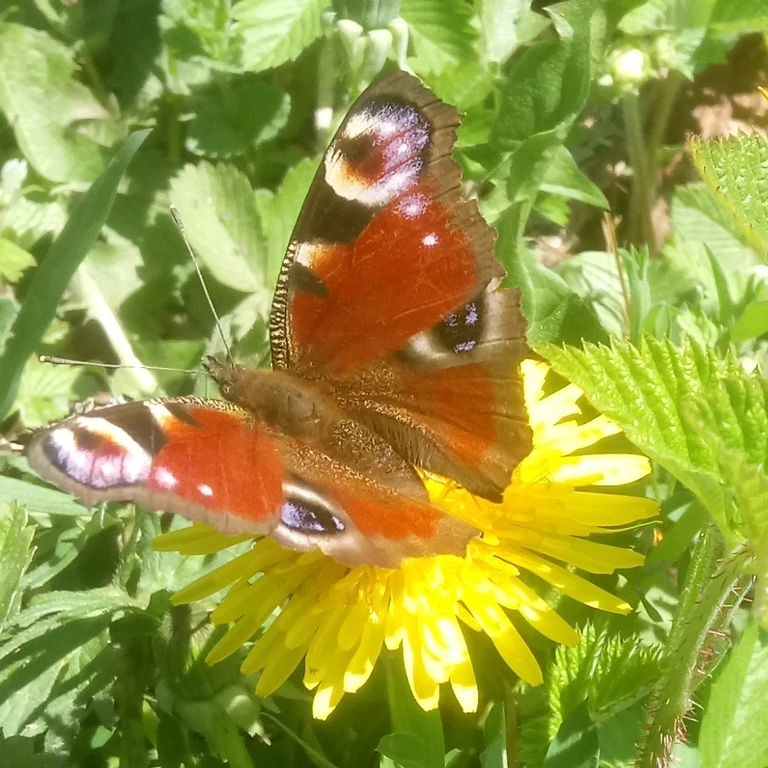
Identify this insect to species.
Aglais io
